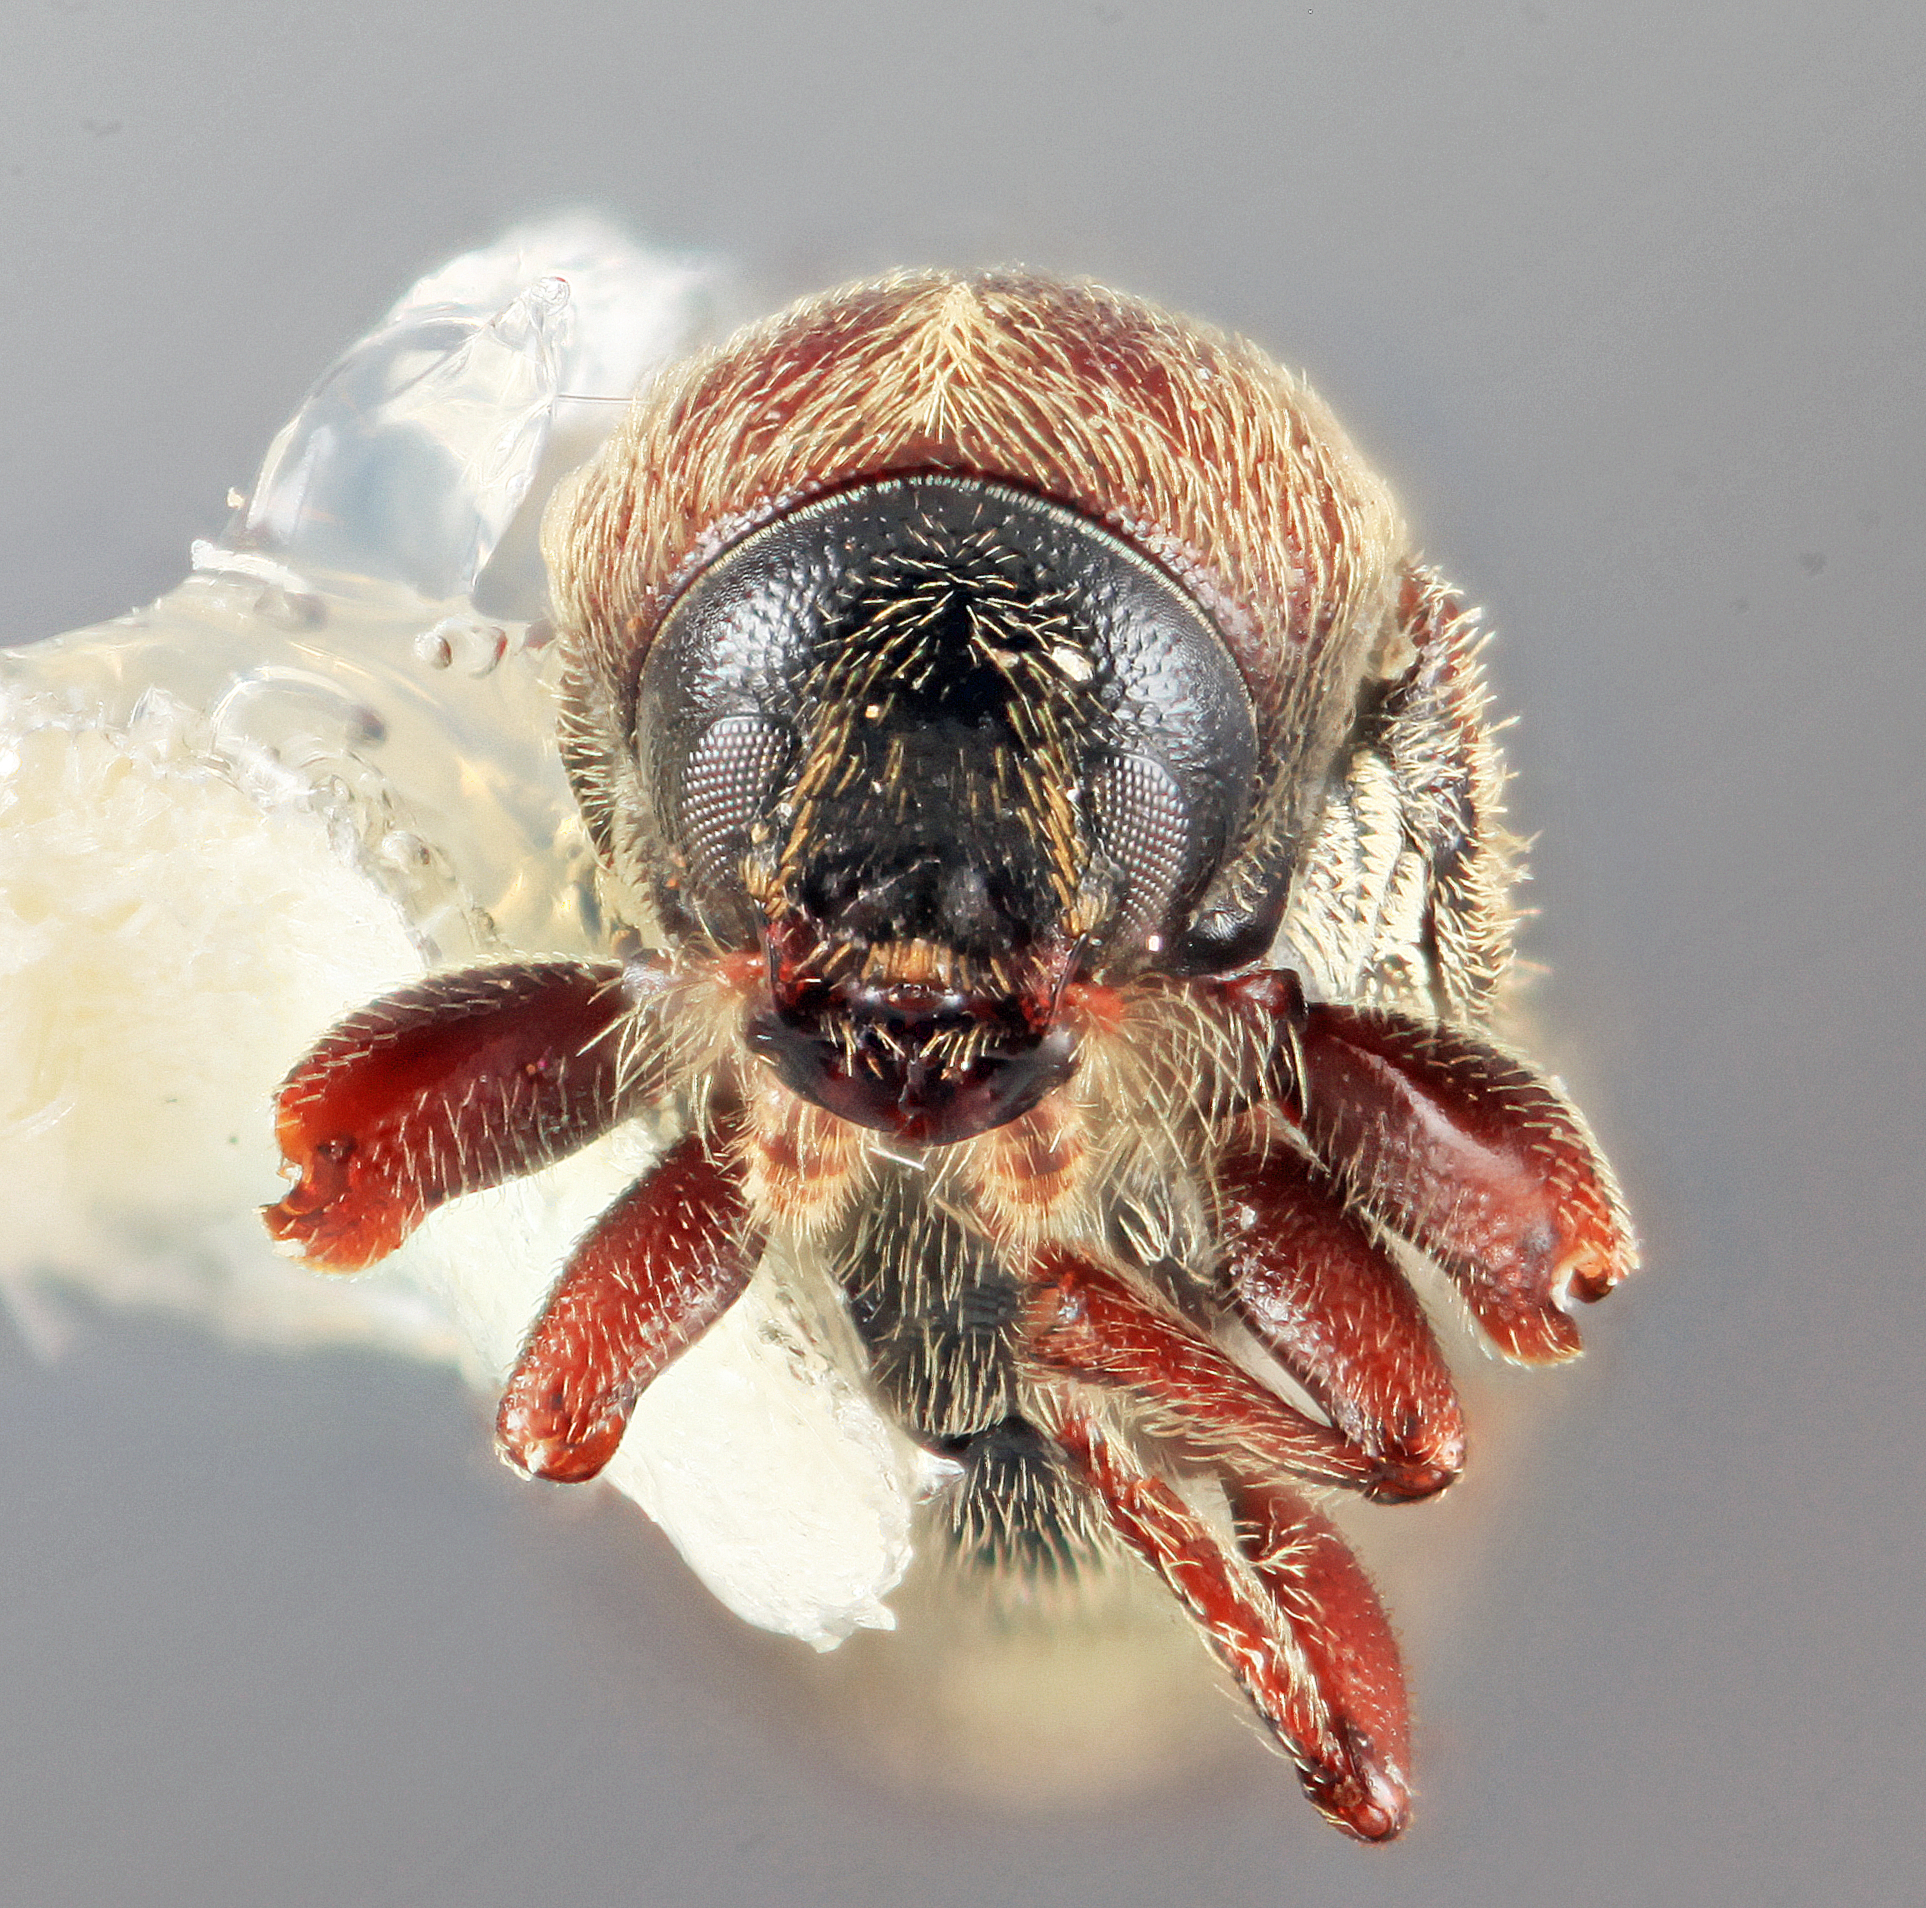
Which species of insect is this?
Cnesinus cornutus
